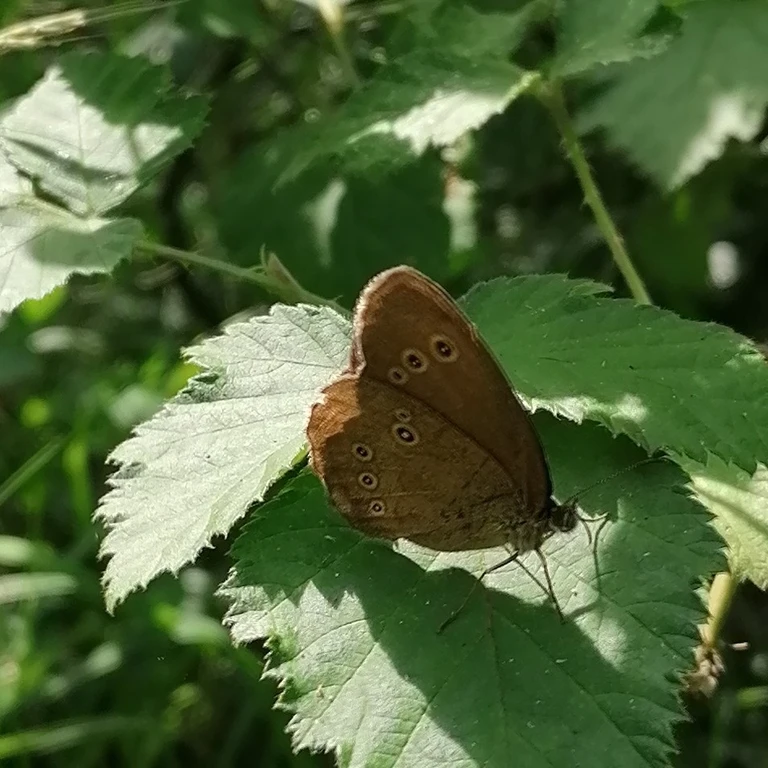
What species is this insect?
Aphantopus hyperantus
